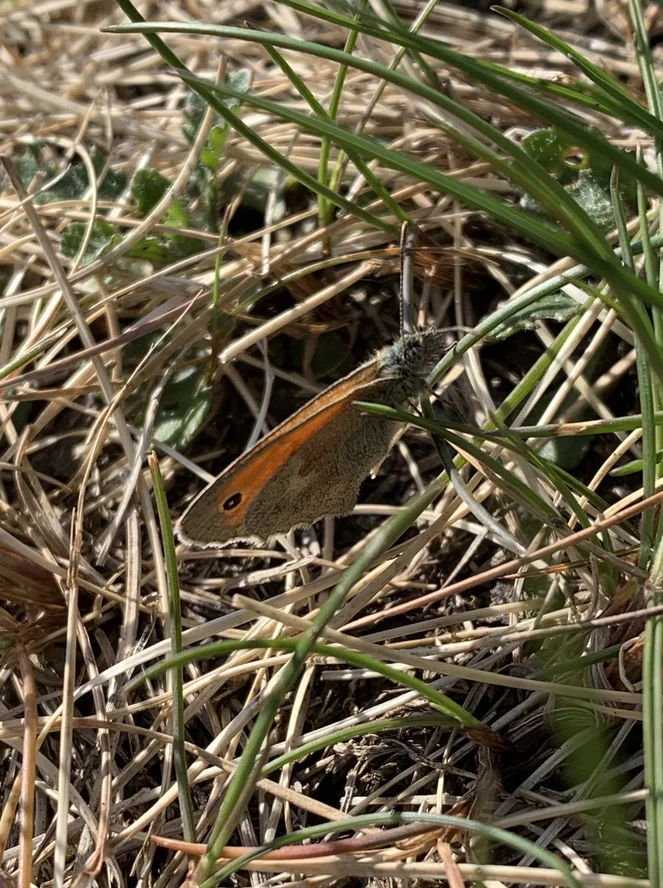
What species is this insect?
Coenonympha pamphilus
